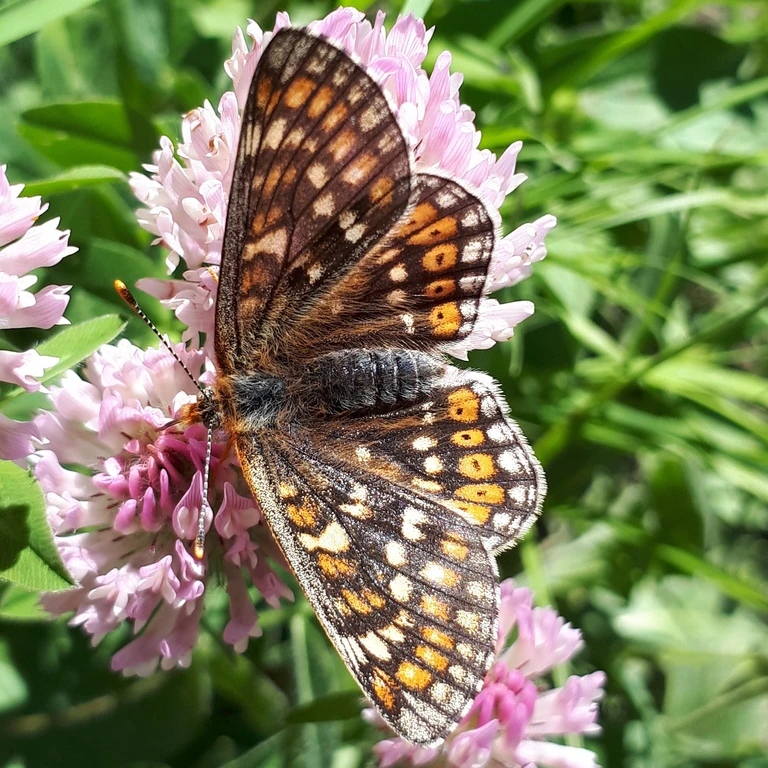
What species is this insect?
Euphydryas aurinia
